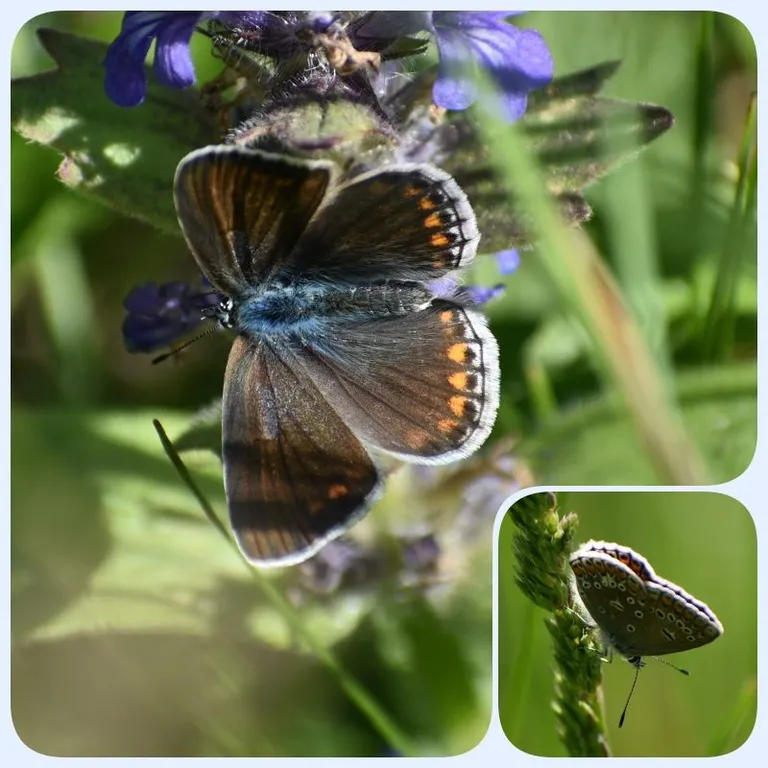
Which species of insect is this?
Polyommatus icarus
